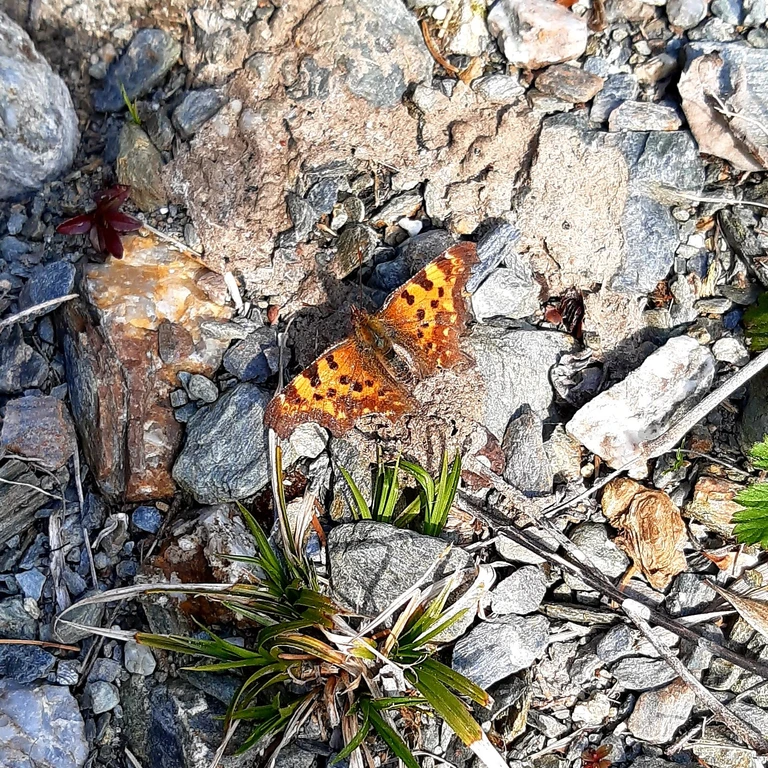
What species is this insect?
Polygonia c-album
